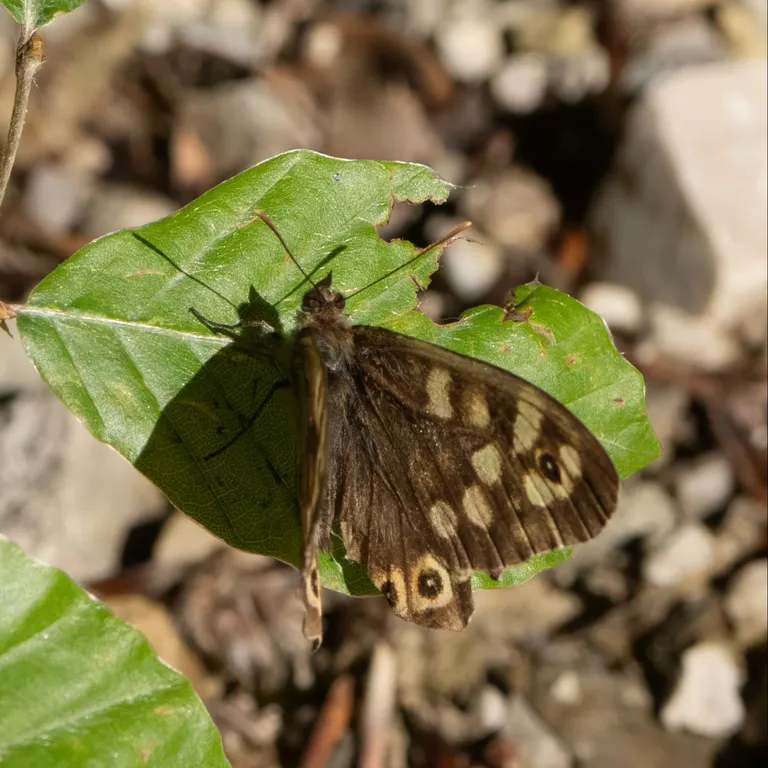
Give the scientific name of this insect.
Pararge aegeria
